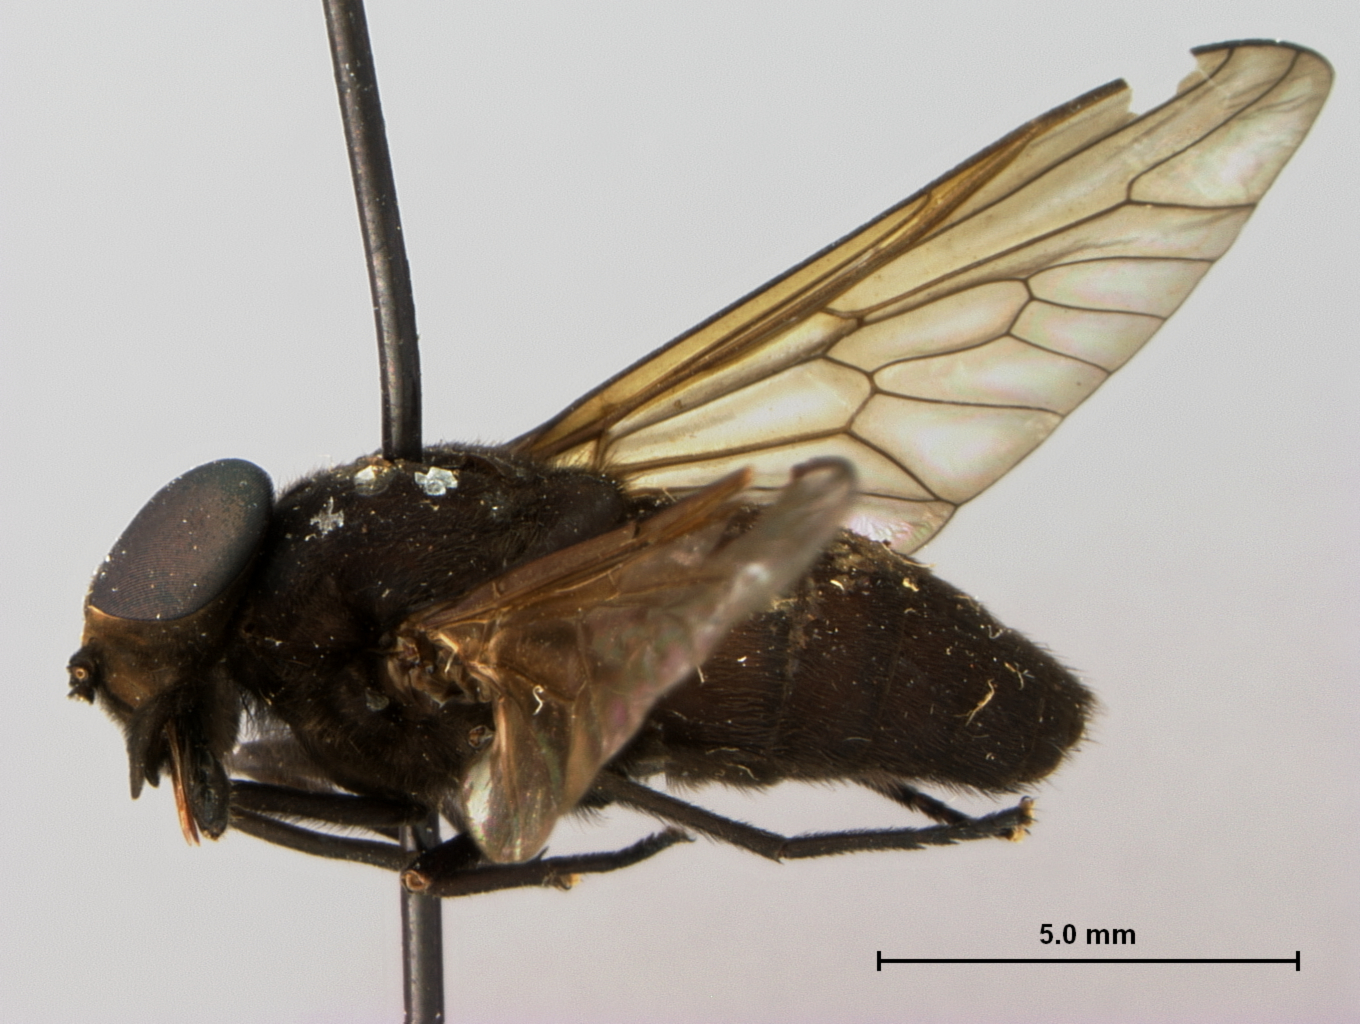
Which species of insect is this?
Cydistomyia crepuscularis
